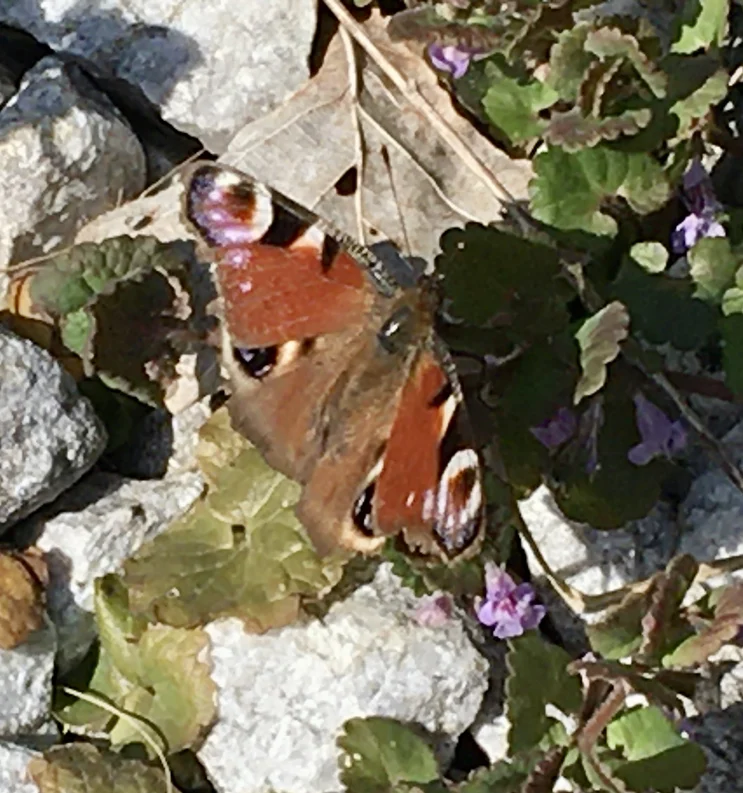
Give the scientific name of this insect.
Aglais io
